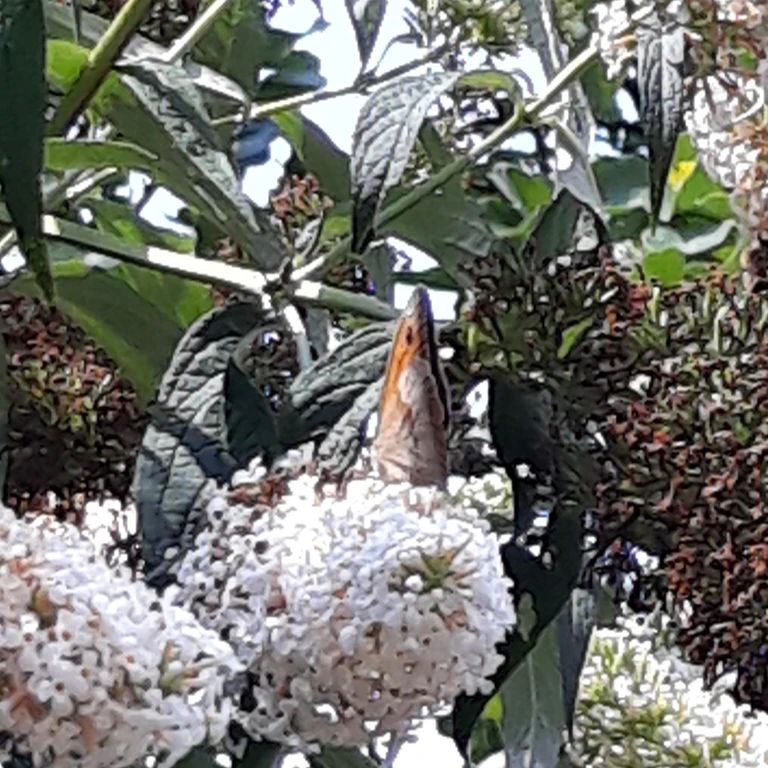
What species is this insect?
Maniola jurtina
